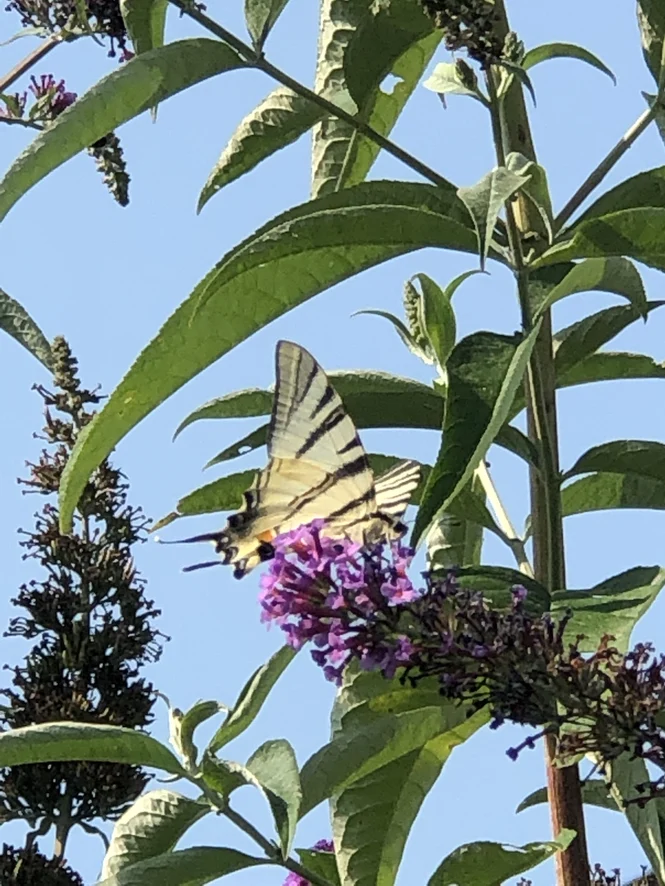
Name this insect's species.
Iphiclides podalirius
